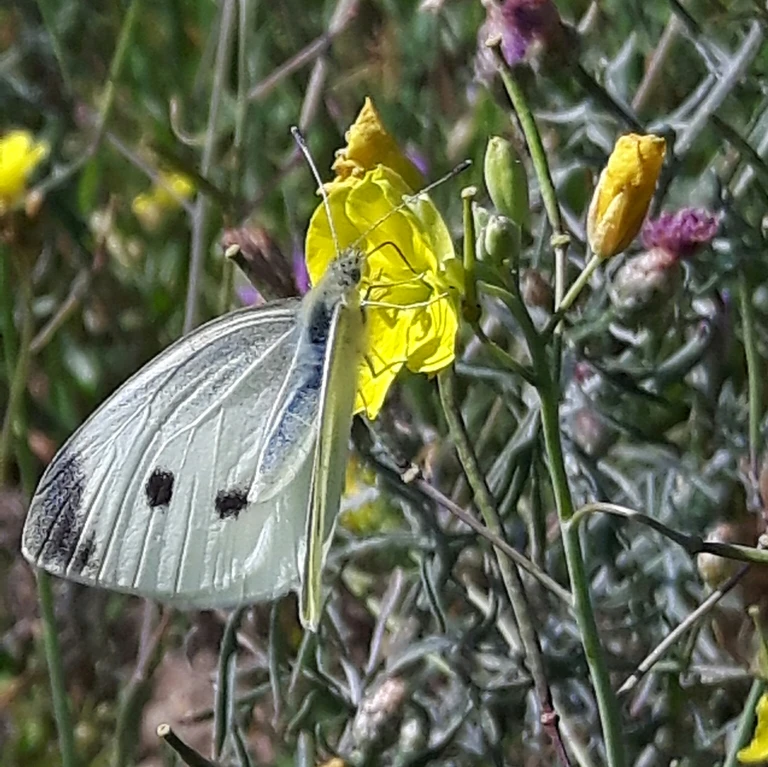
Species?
Pieris rapae
